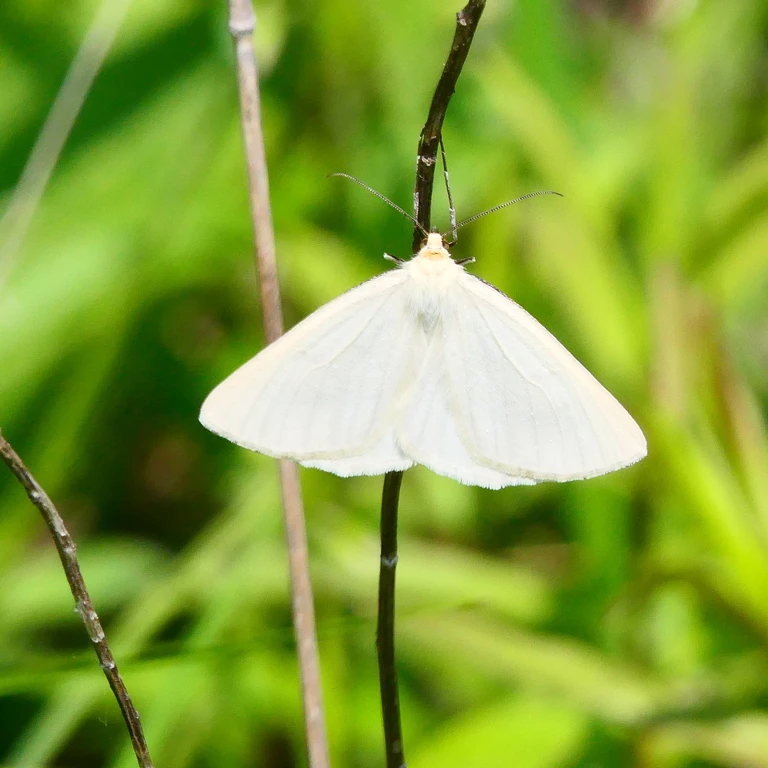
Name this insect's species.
Siona lineata
